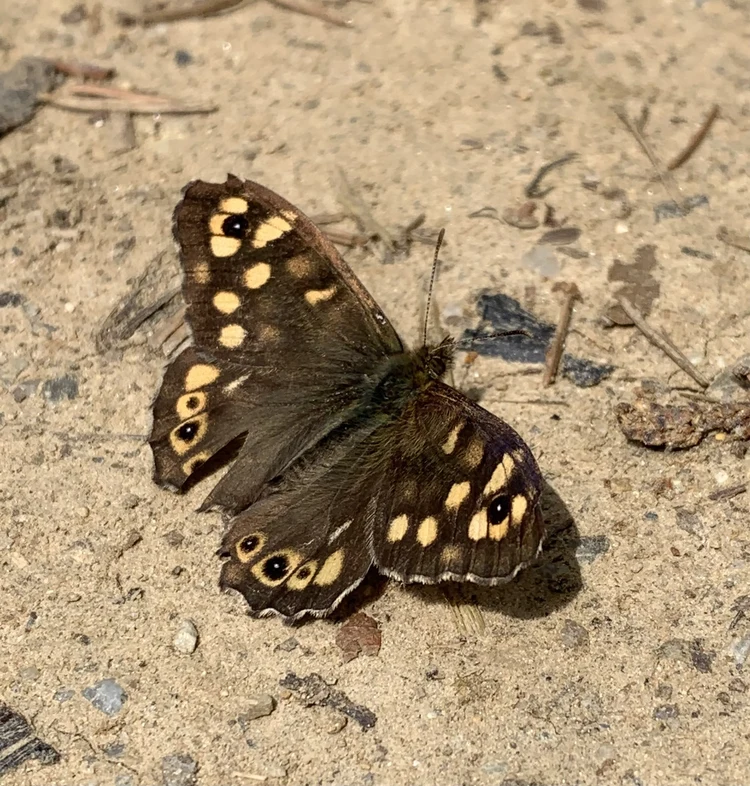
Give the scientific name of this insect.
Pararge aegeria
